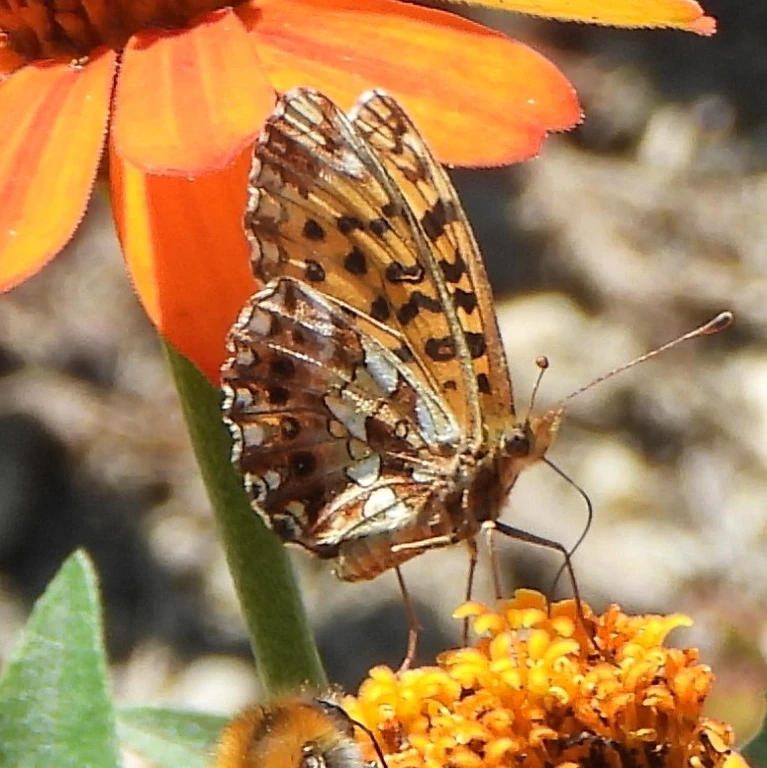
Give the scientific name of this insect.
Boloria dia
